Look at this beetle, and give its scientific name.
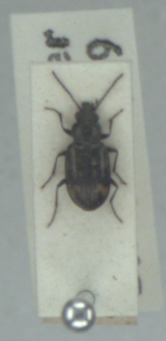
Bembidion obliquum
